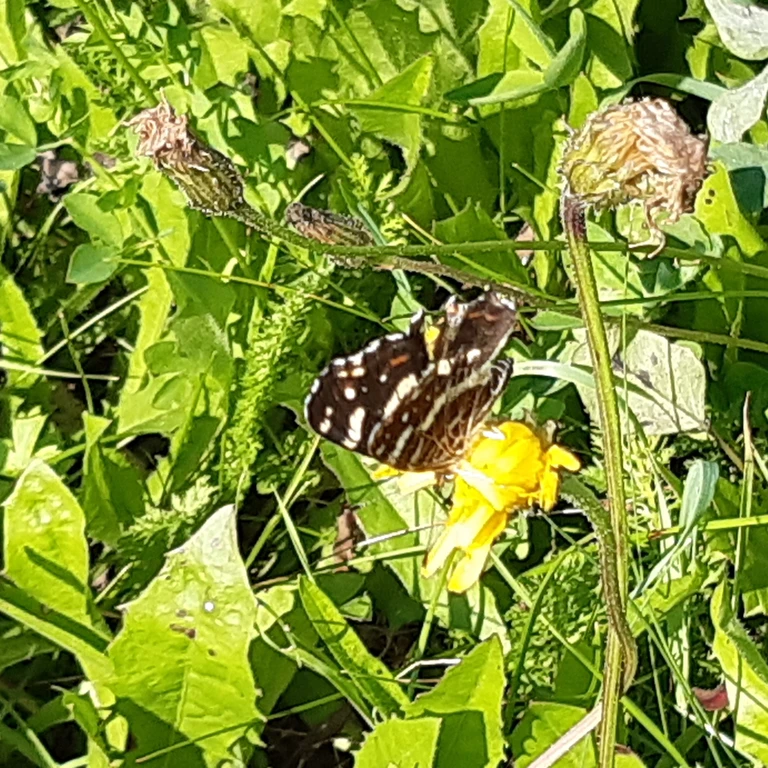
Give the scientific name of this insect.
Araschnia levana
